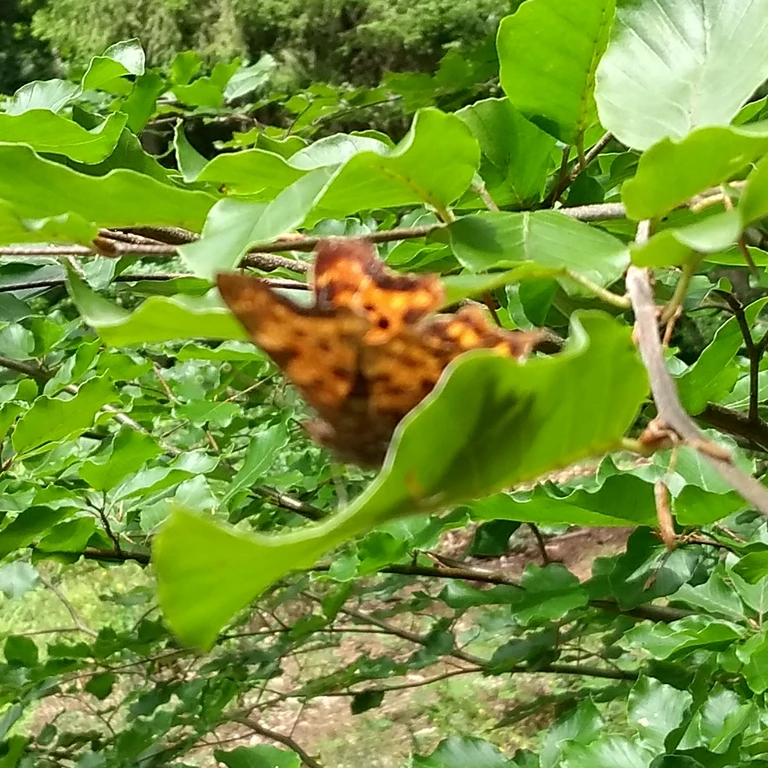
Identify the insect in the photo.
Polygonia c-album
